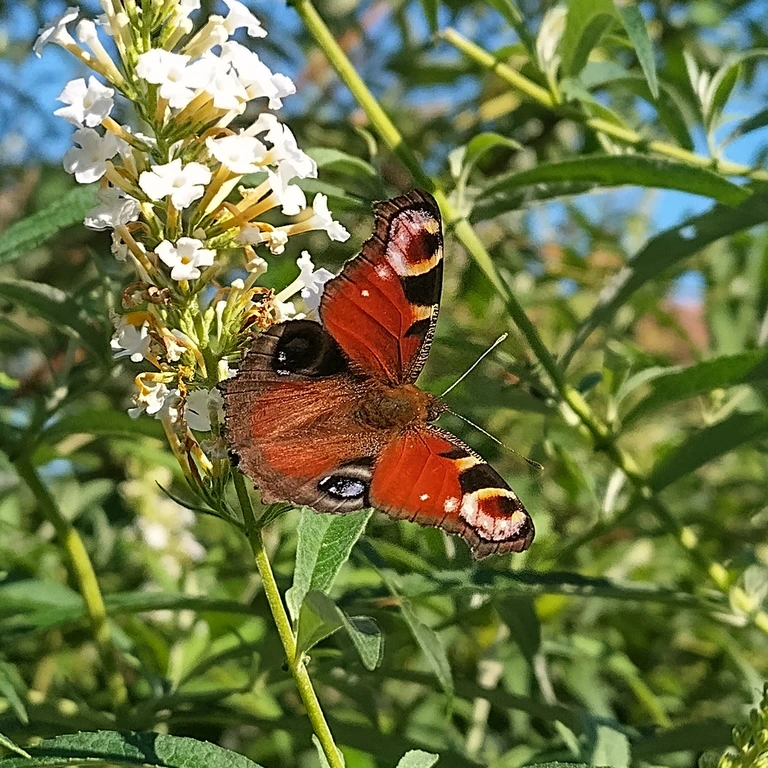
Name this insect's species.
Aglais io
